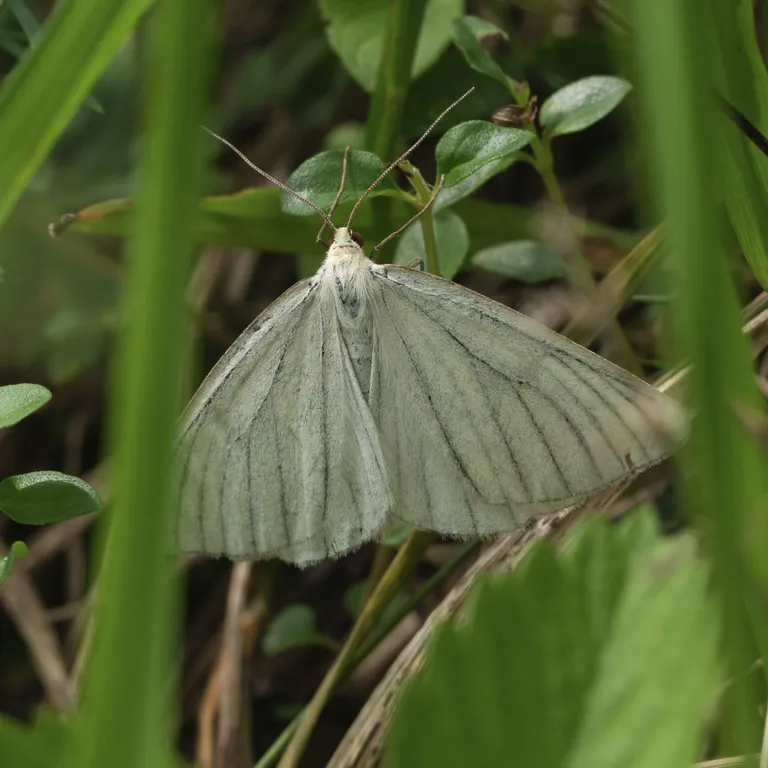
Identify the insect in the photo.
Siona lineata
